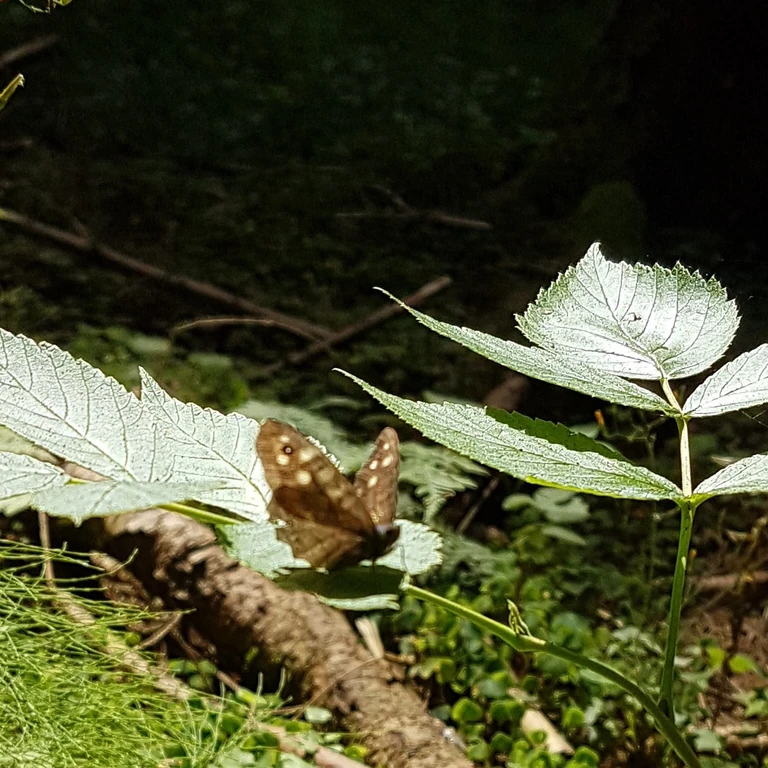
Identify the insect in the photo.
Pararge aegeria
